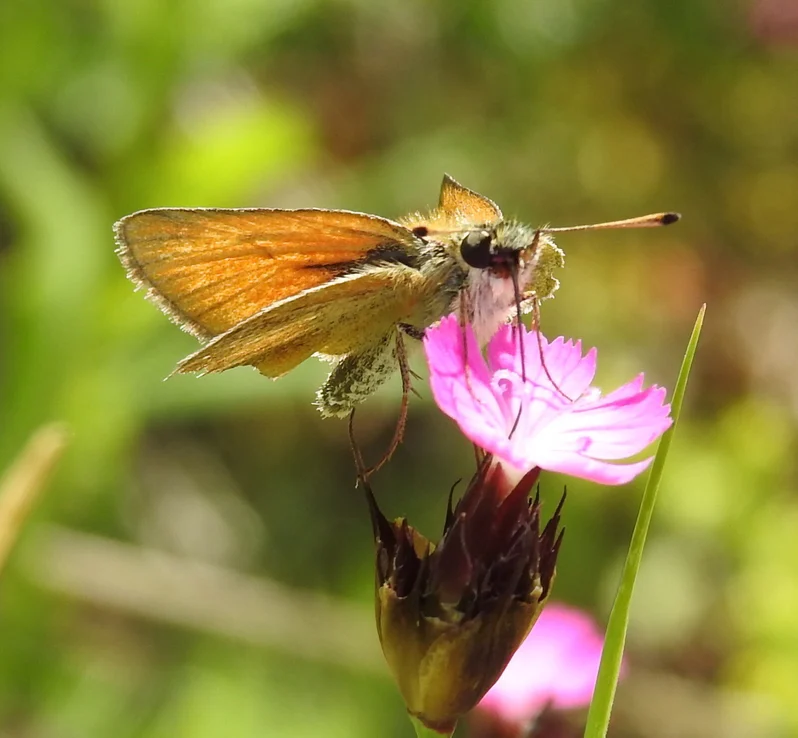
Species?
Thymelicus lineola
